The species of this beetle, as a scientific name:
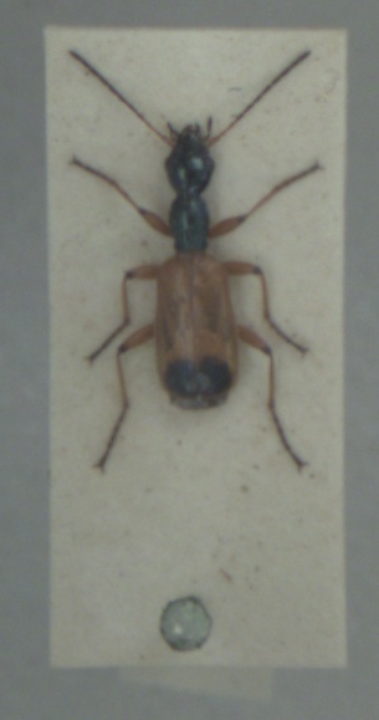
Odacantha melanura
